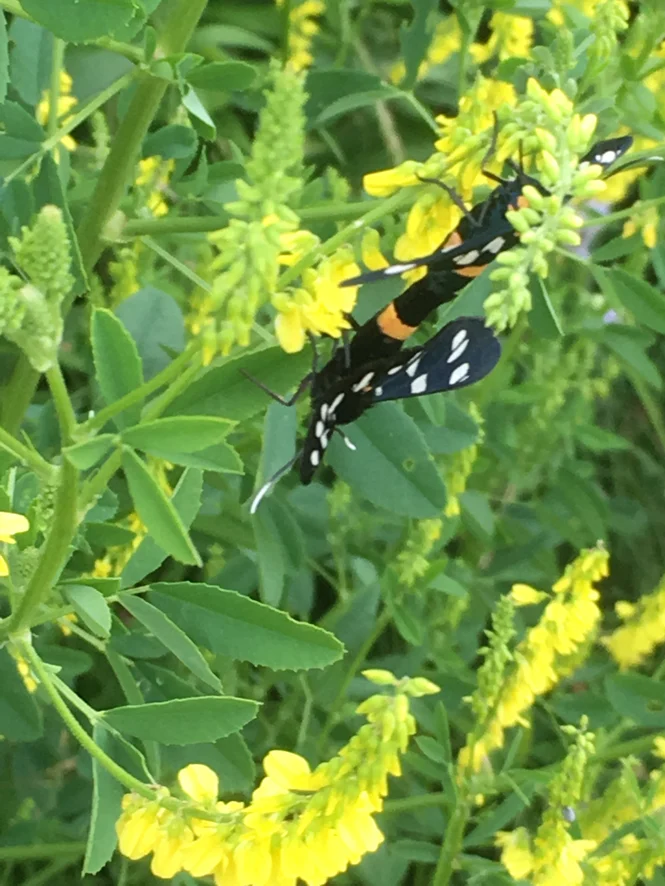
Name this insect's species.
Amata phegea
